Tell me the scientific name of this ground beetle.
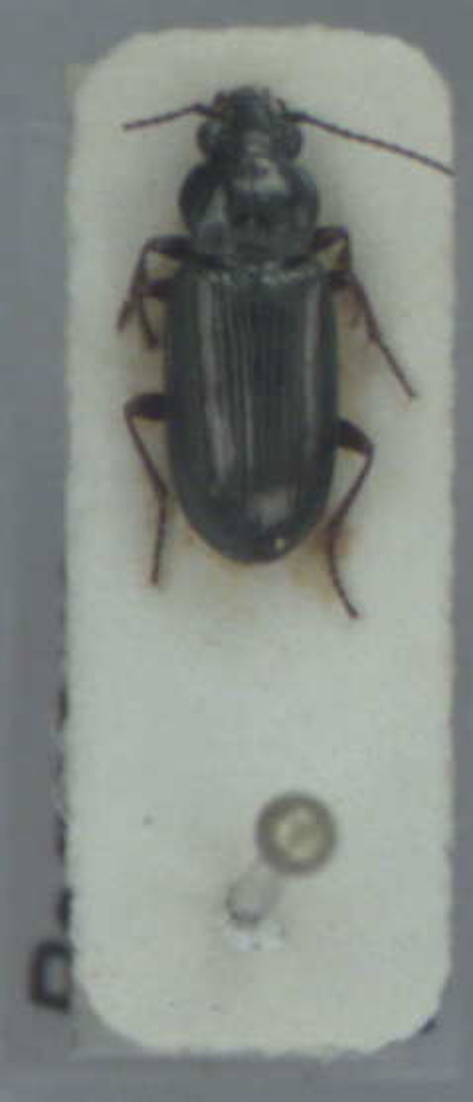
Pogonus littoralis
